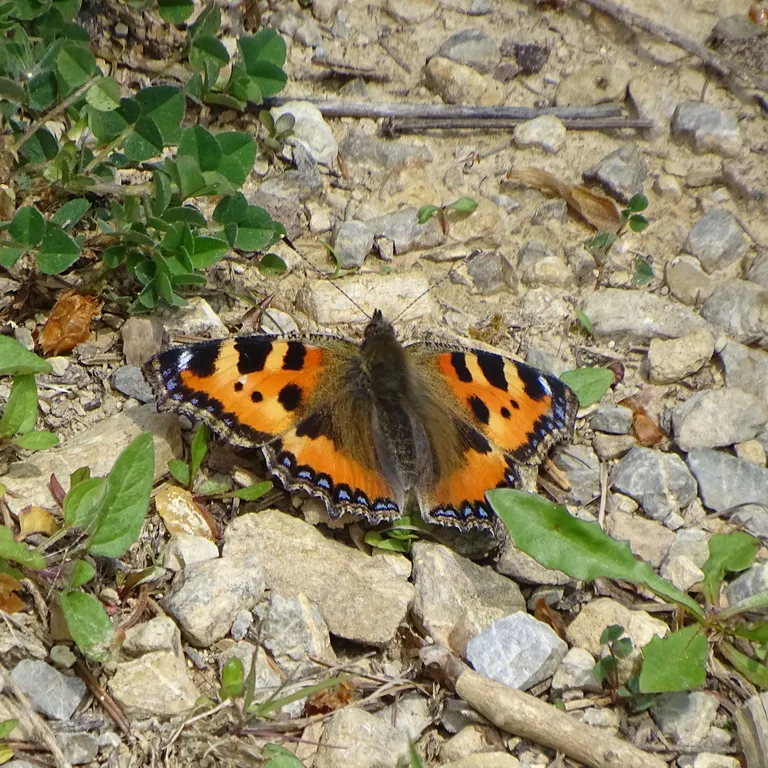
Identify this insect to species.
Aglais urticae
